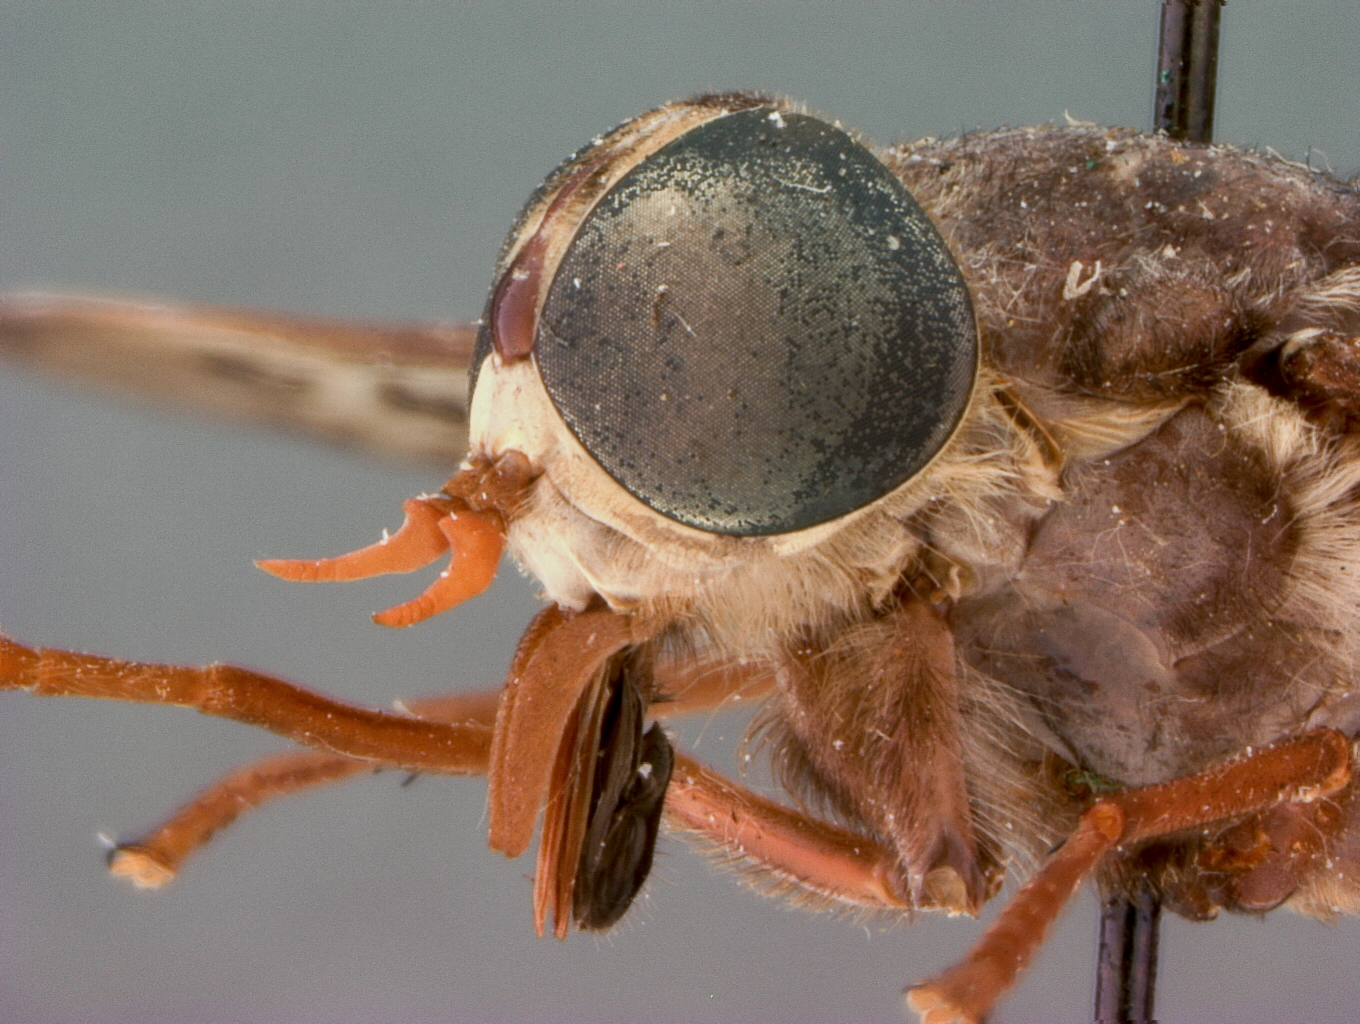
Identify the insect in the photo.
Tabanus maculipennis (also Tabanus imitans)
